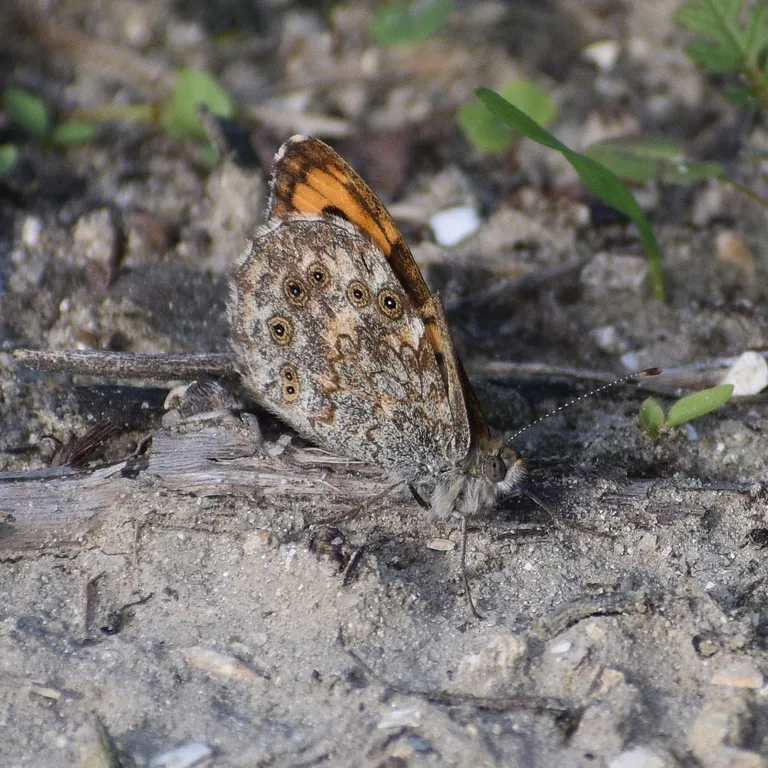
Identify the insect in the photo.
Lasiommata megera (also Pararge megera)
